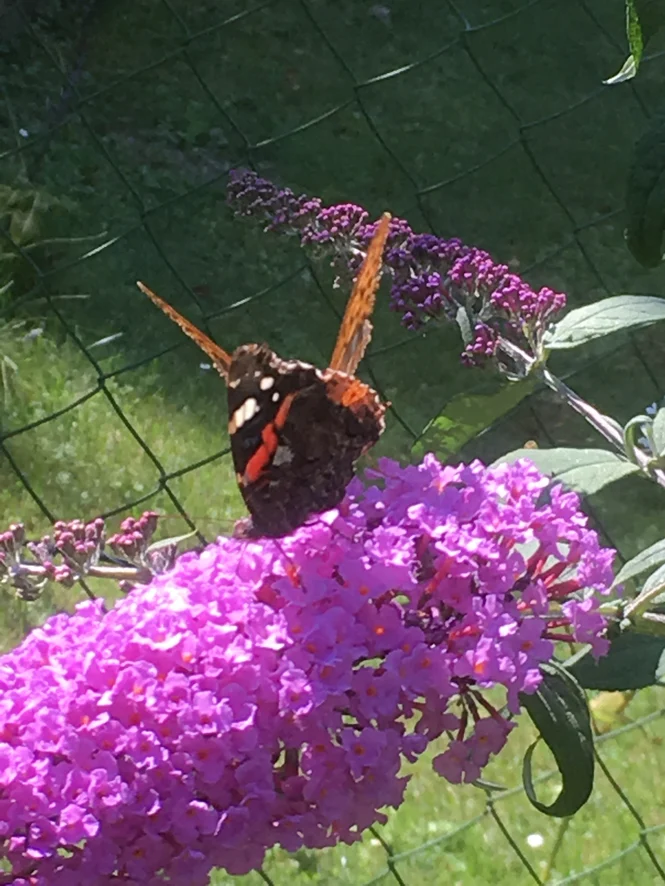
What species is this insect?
Vanessa atalanta
